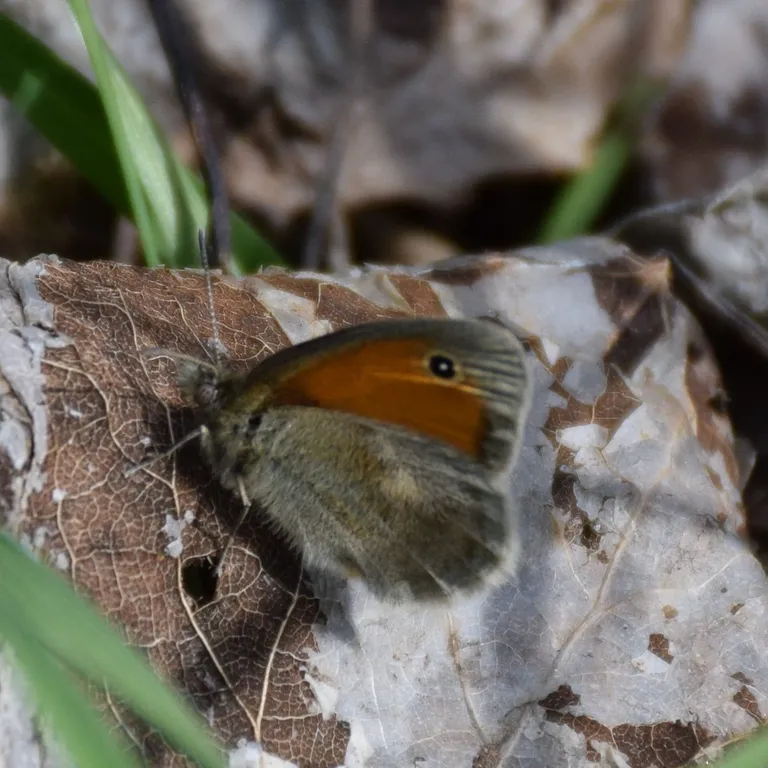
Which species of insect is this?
Coenonympha pamphilus
